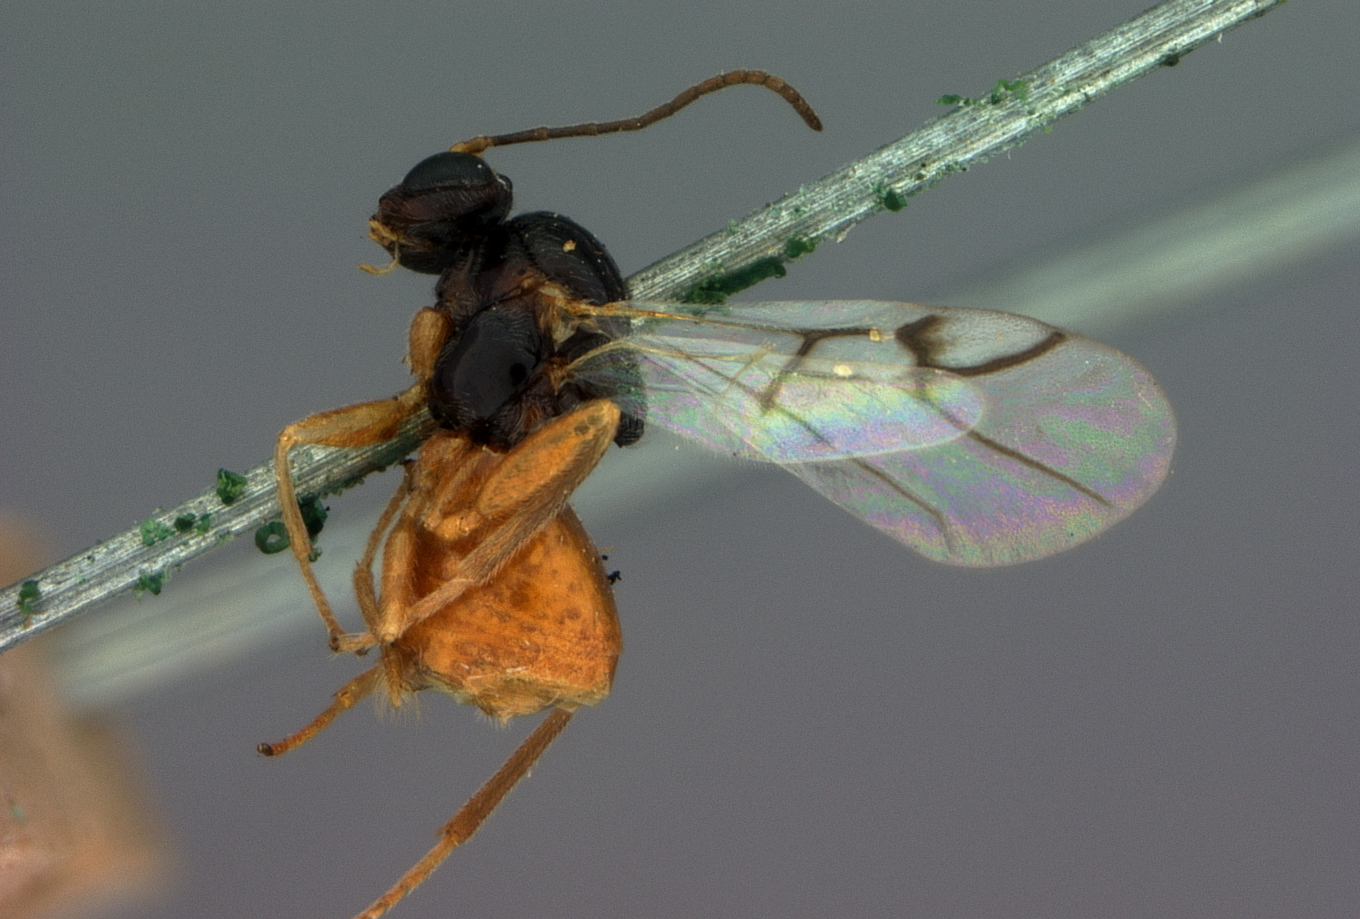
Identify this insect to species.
Dryophanta texana
